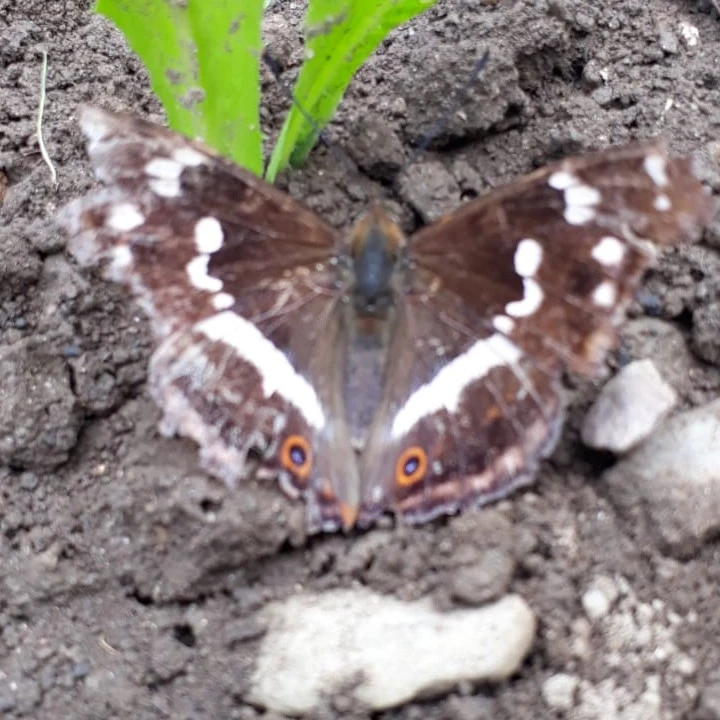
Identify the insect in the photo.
Apatura iris
